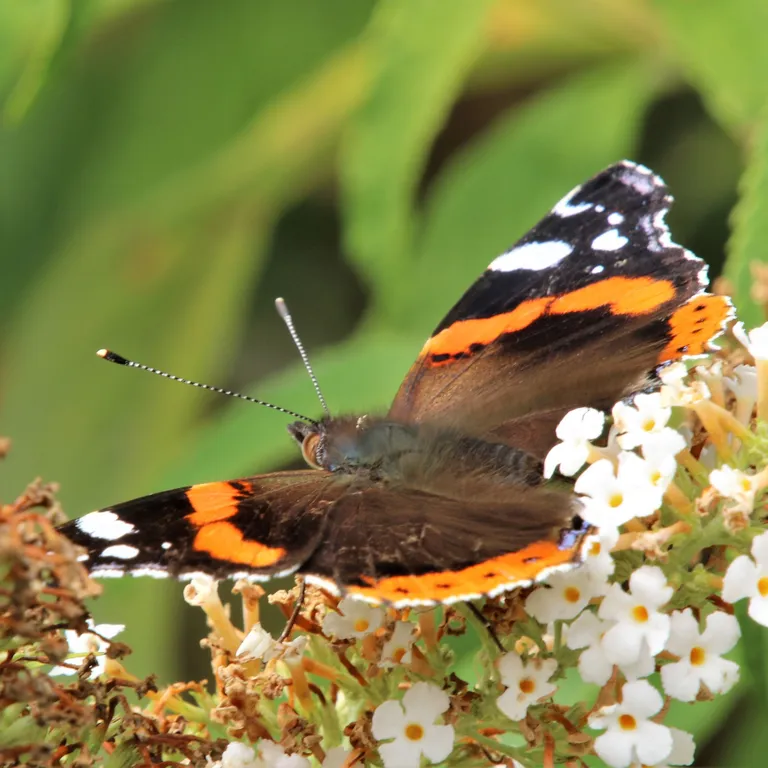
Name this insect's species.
Vanessa atalanta
